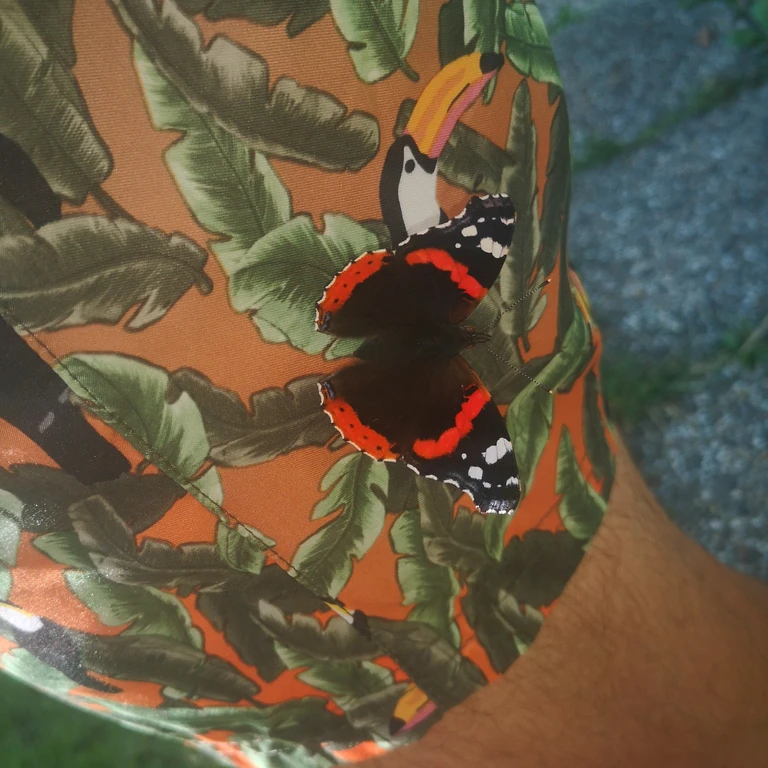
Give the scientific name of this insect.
Vanessa atalanta
